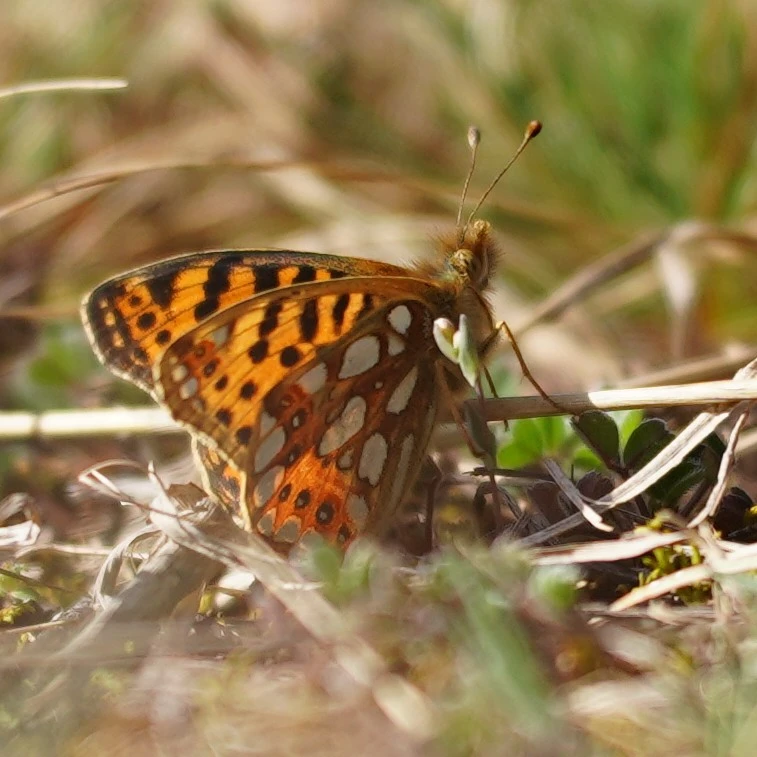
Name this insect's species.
Issoria lathonia
